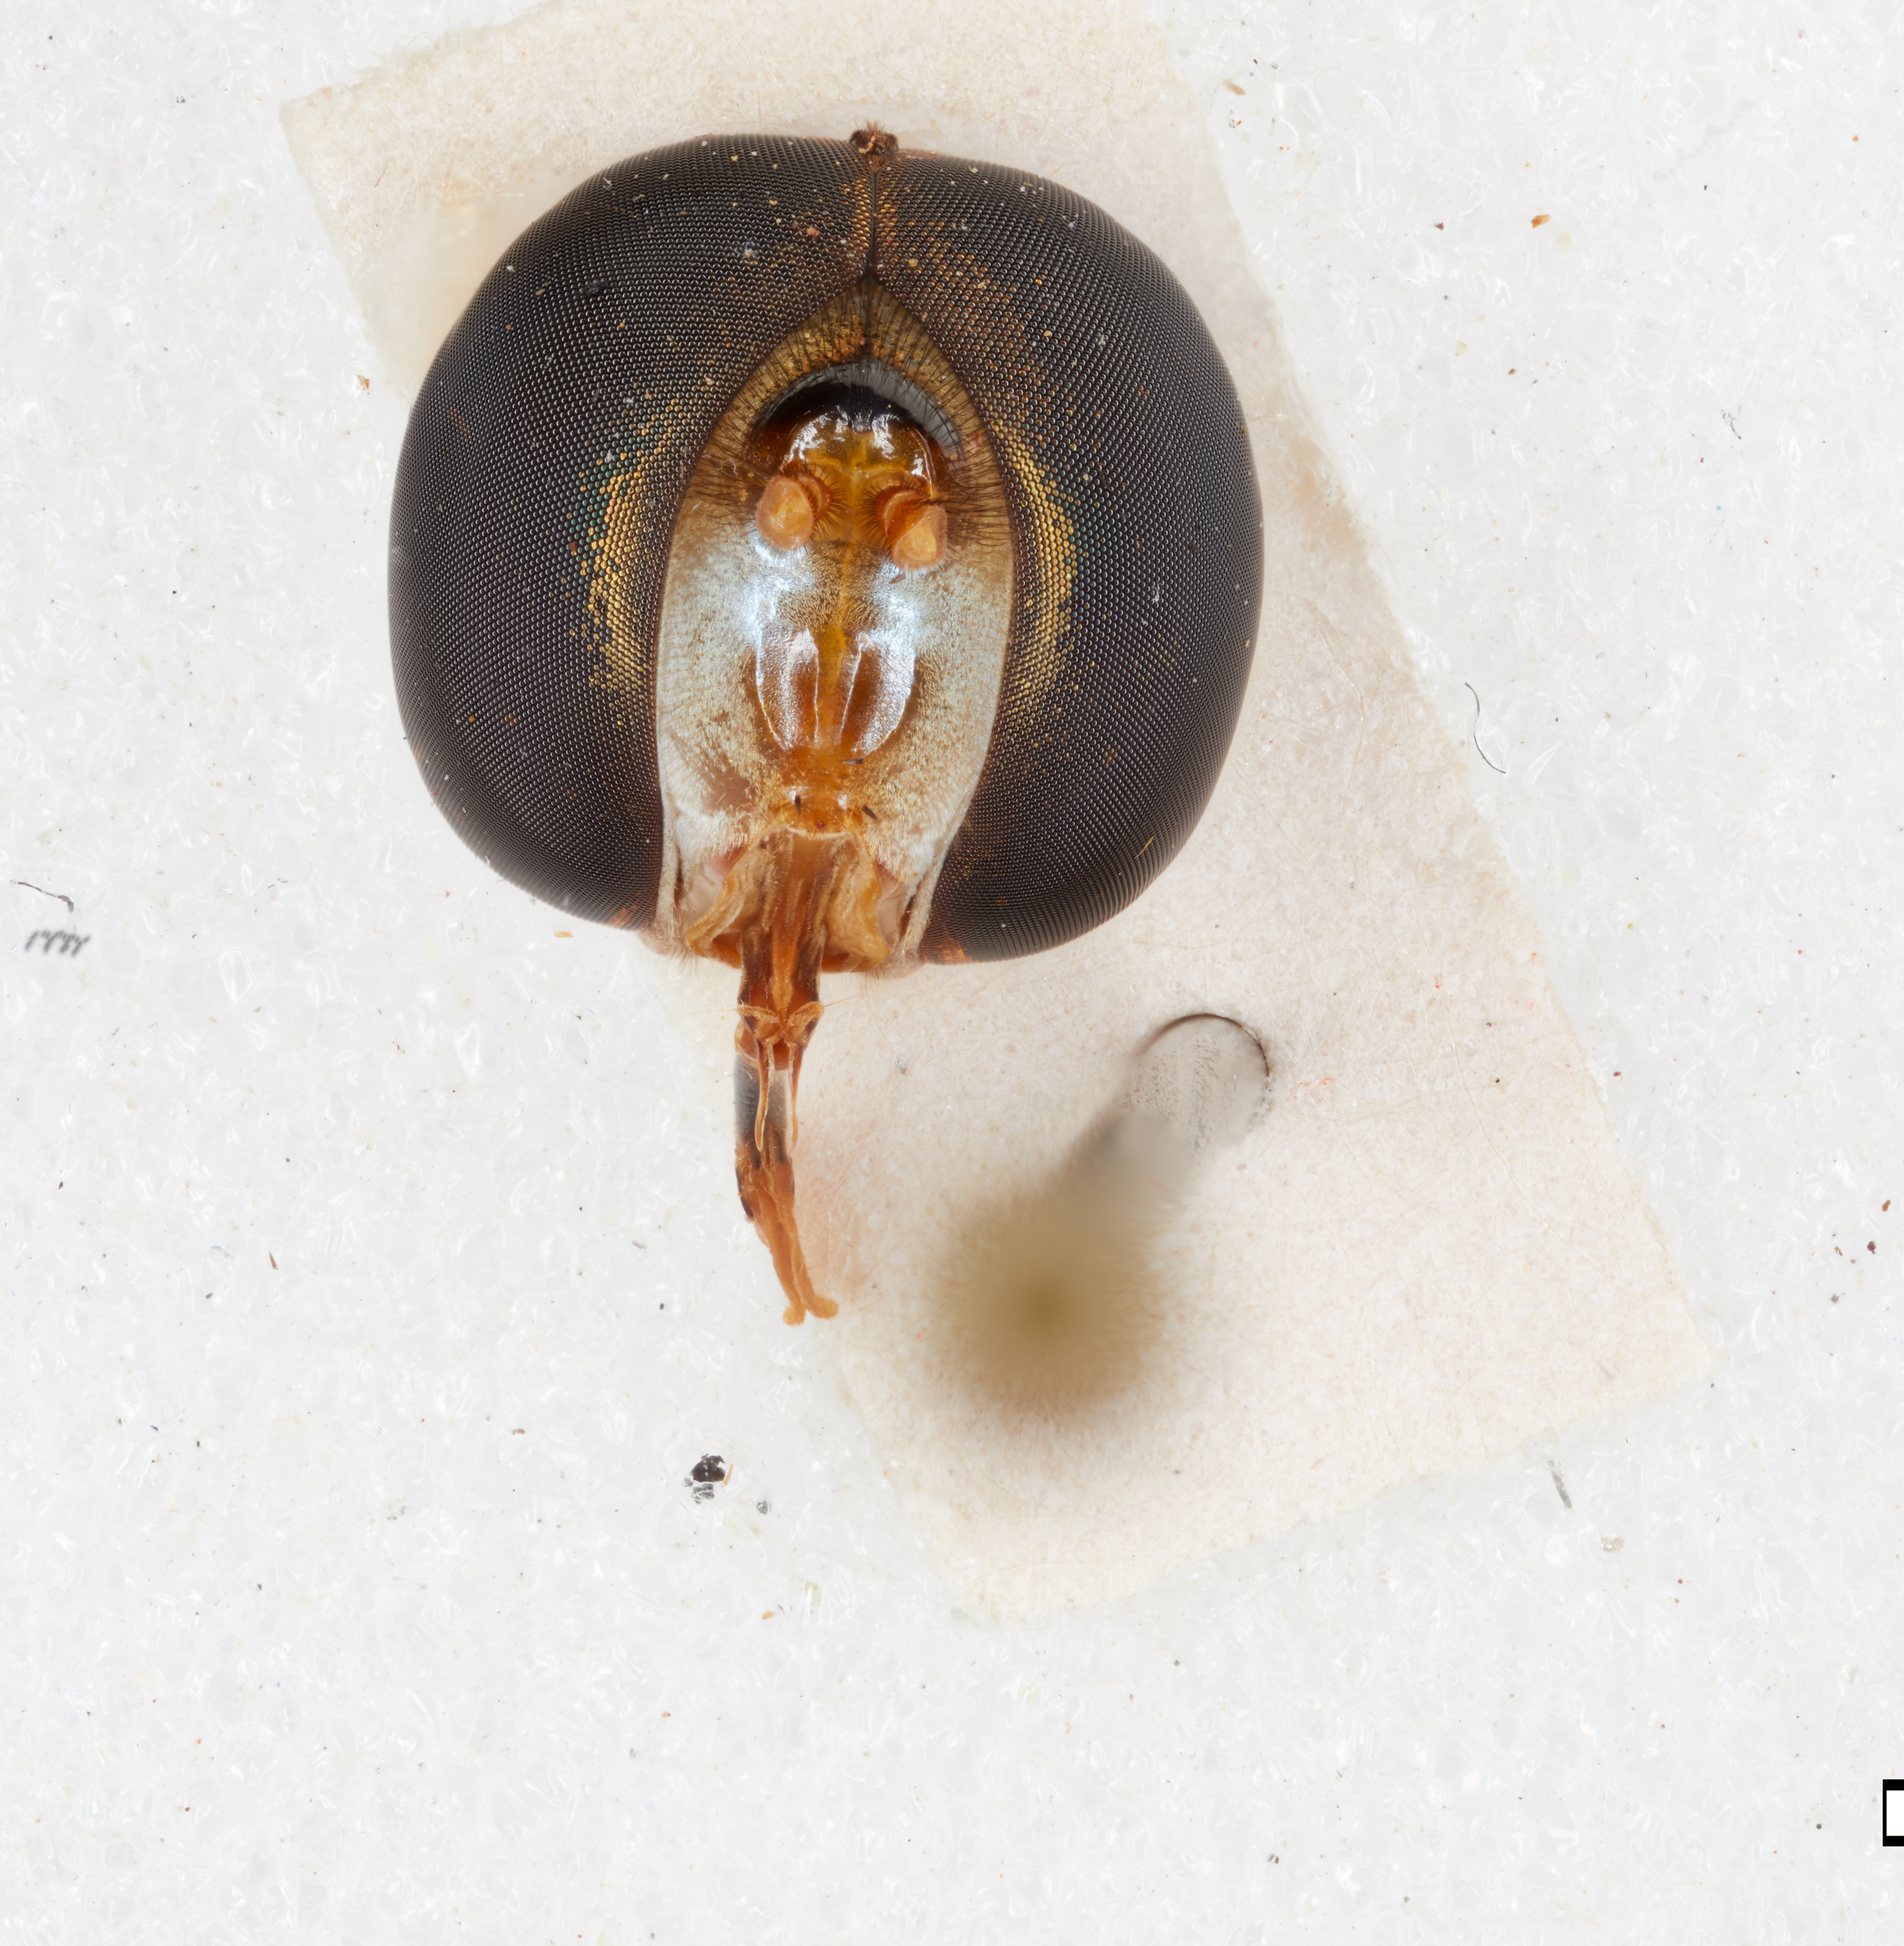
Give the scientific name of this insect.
Asarkina hema
